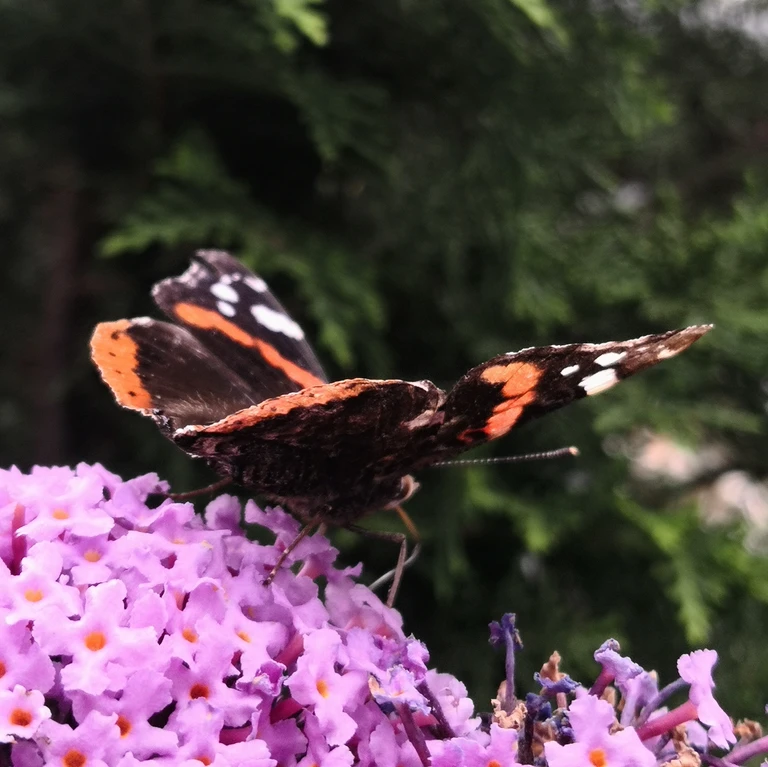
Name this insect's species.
Vanessa atalanta
